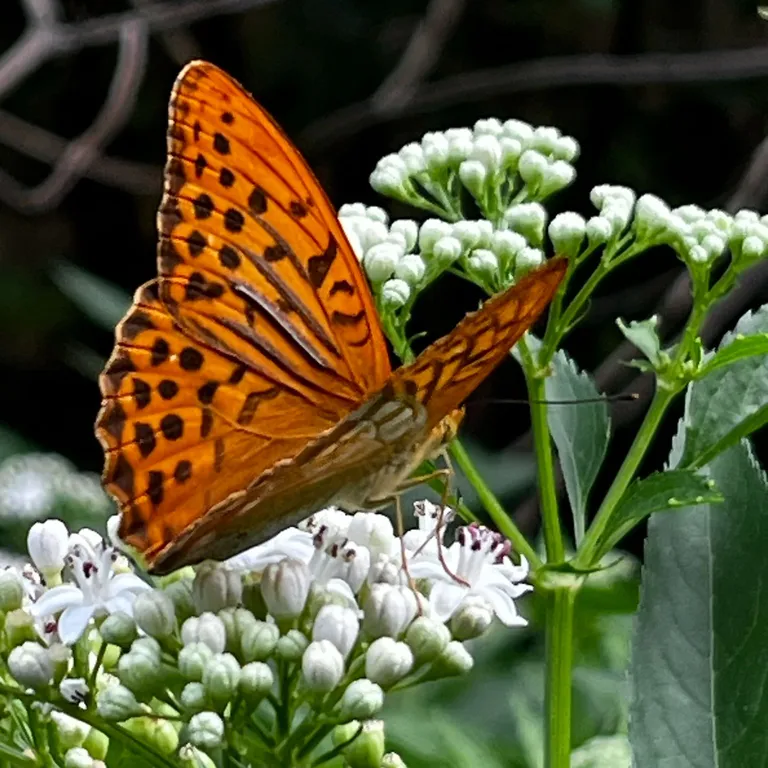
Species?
Argynnis paphia
